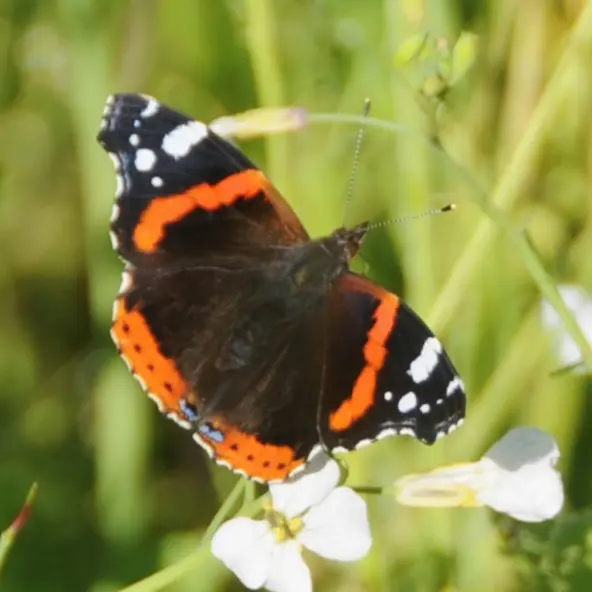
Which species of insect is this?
Vanessa atalanta
